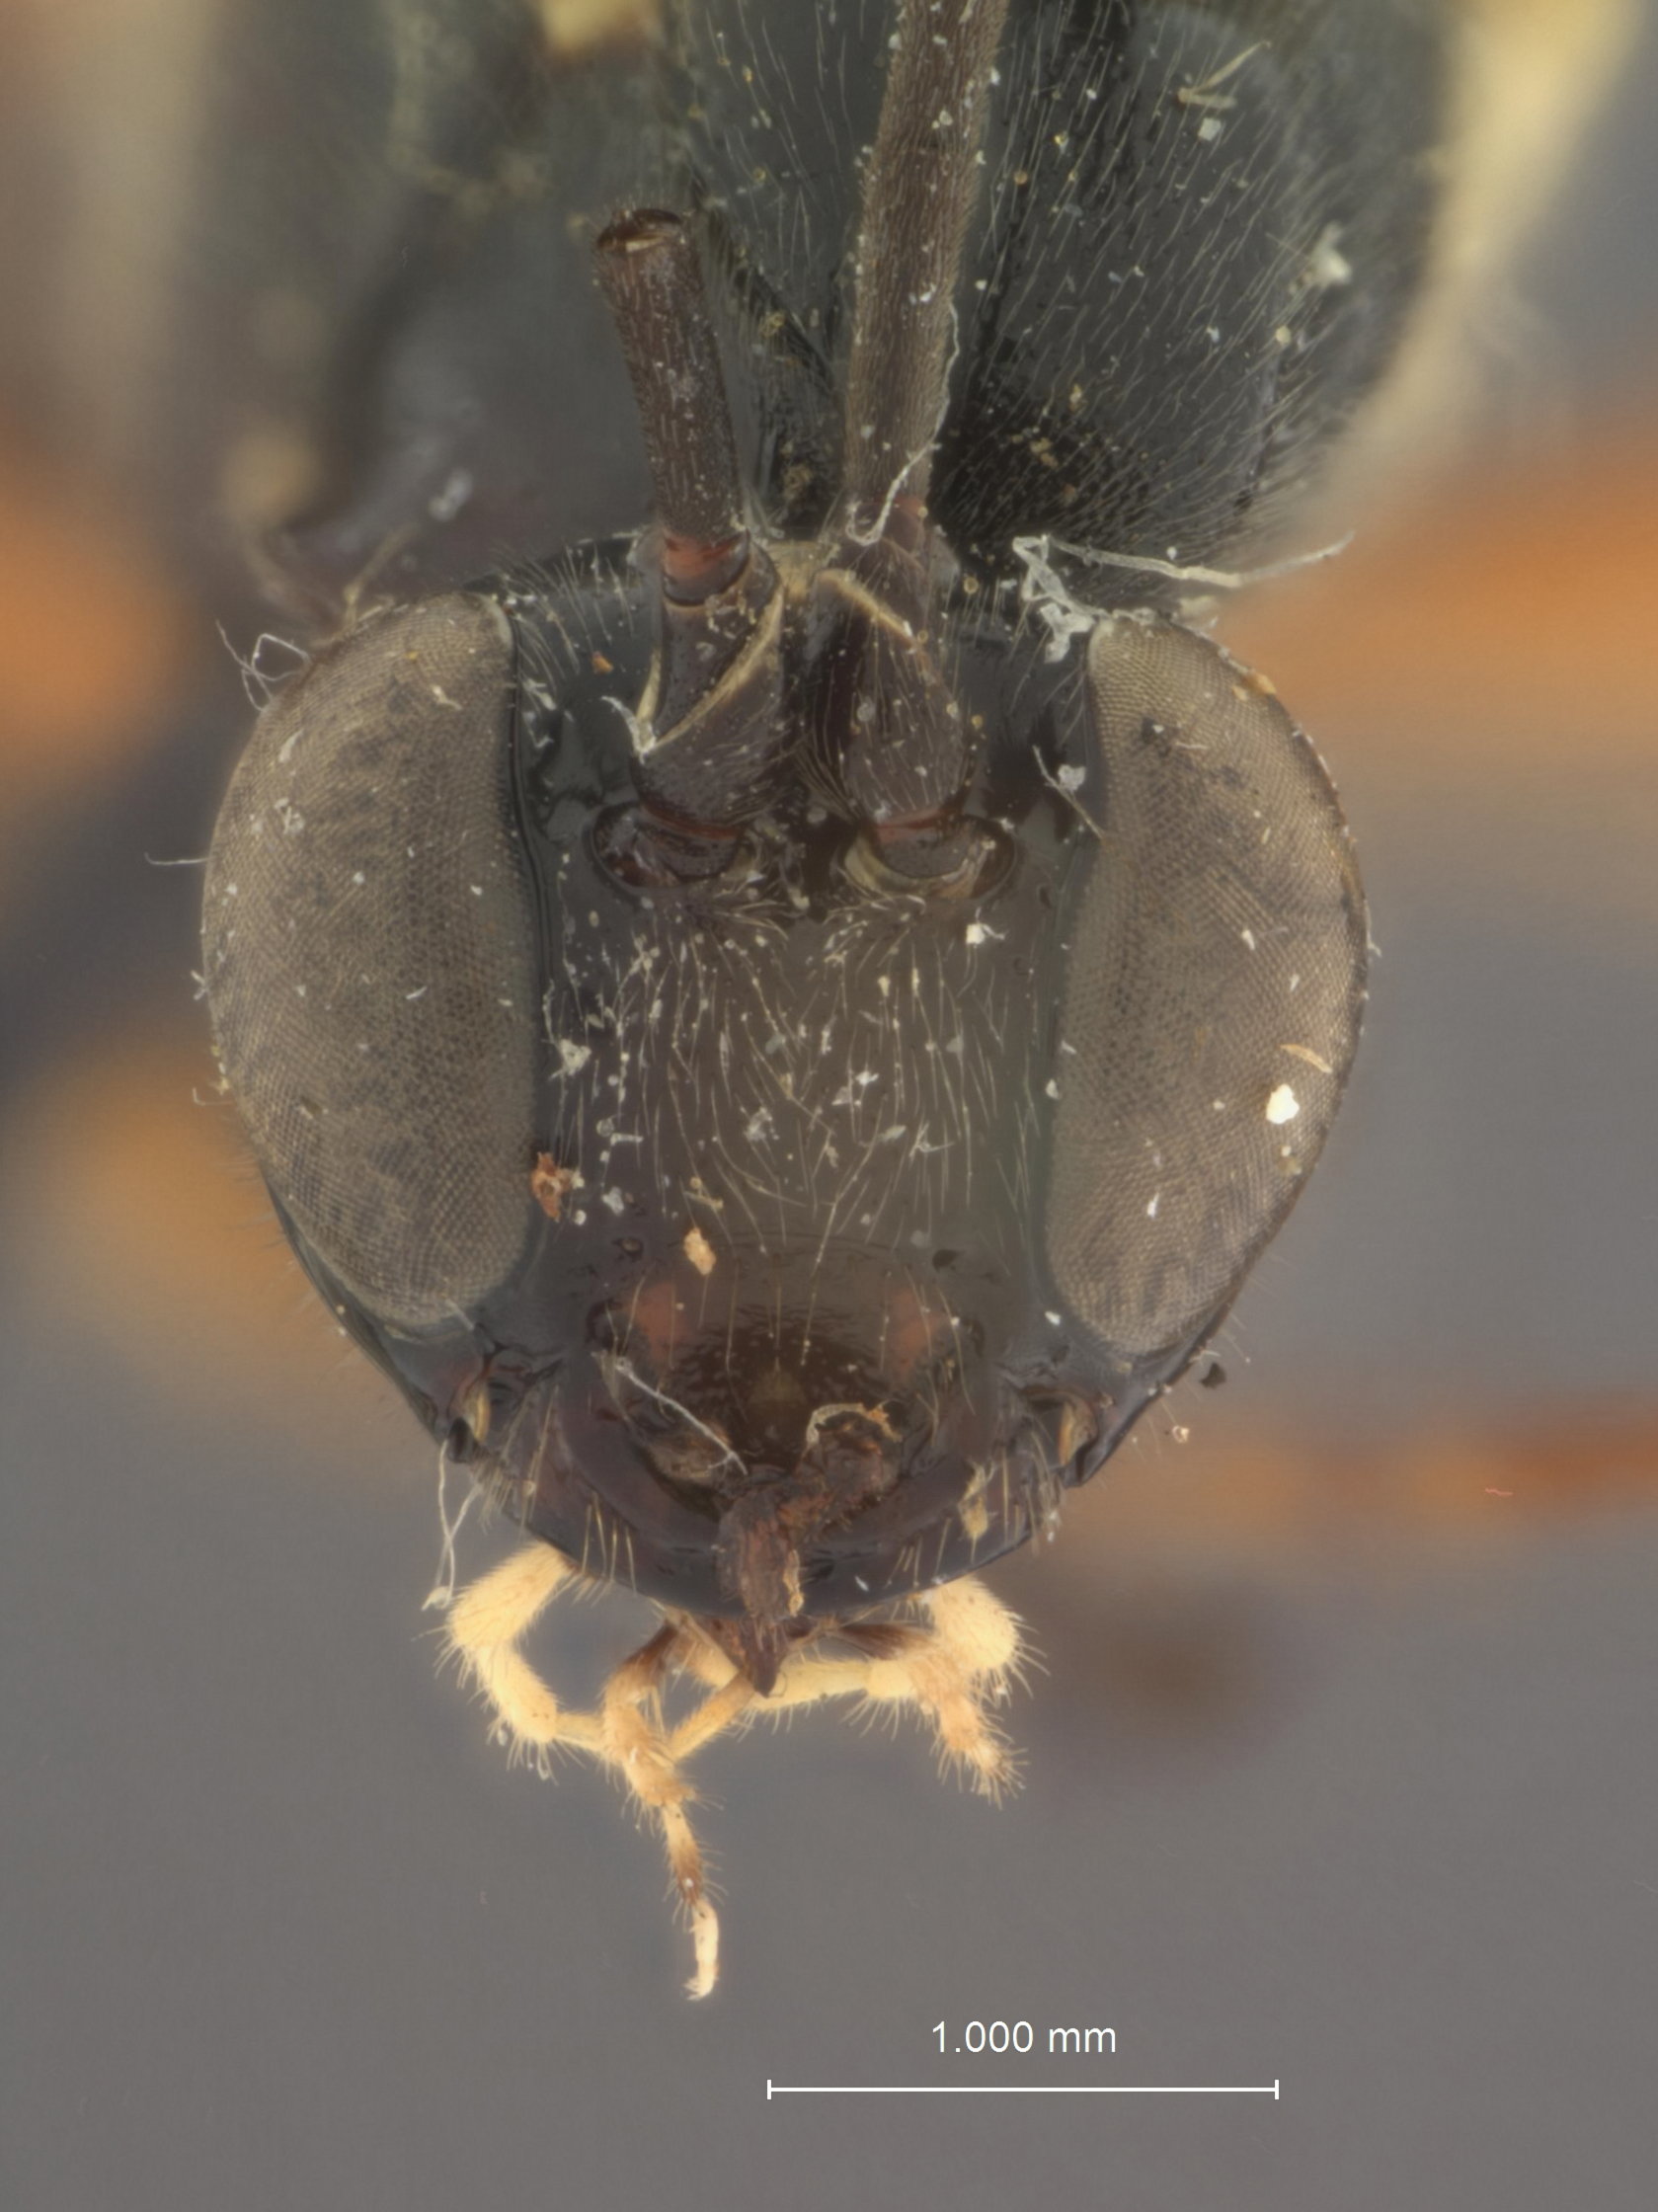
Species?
Dolichomitus vitticrus
